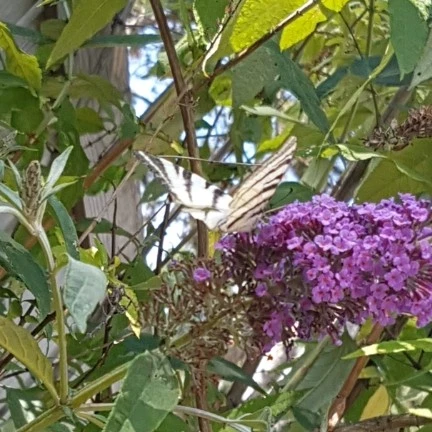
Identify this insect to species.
Iphiclides podalirius
